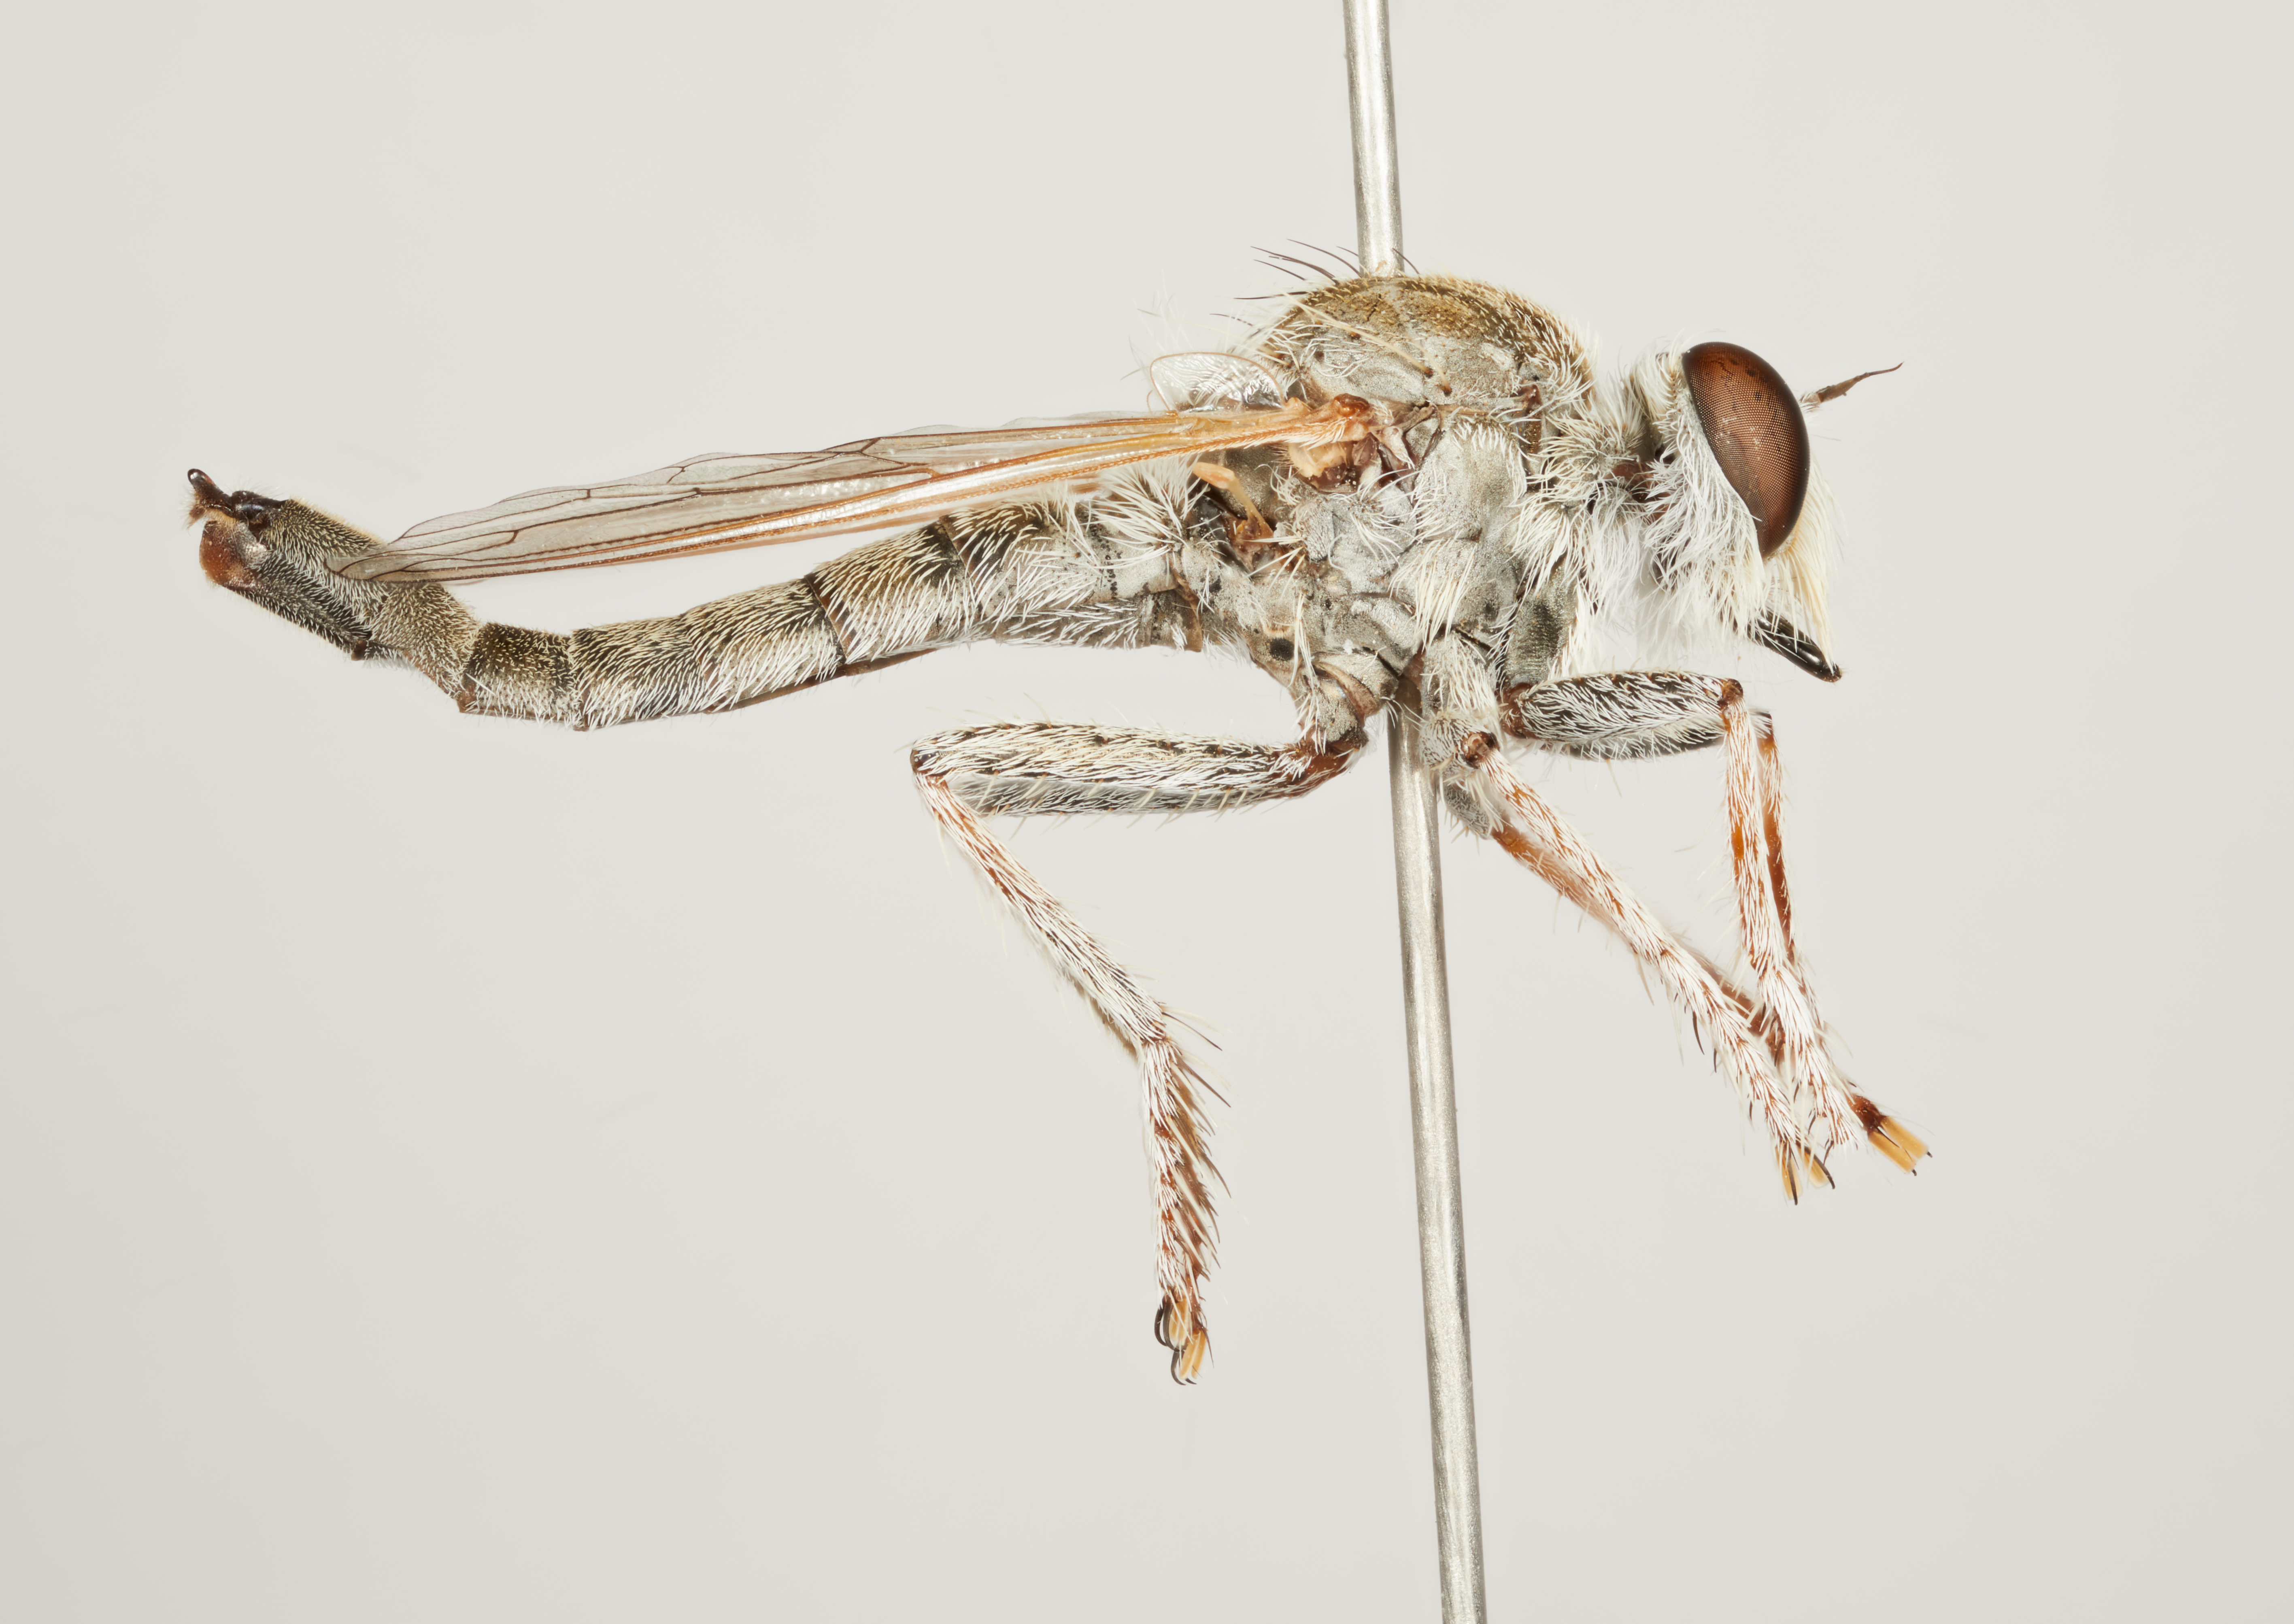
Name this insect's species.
Neolophonotus albus
